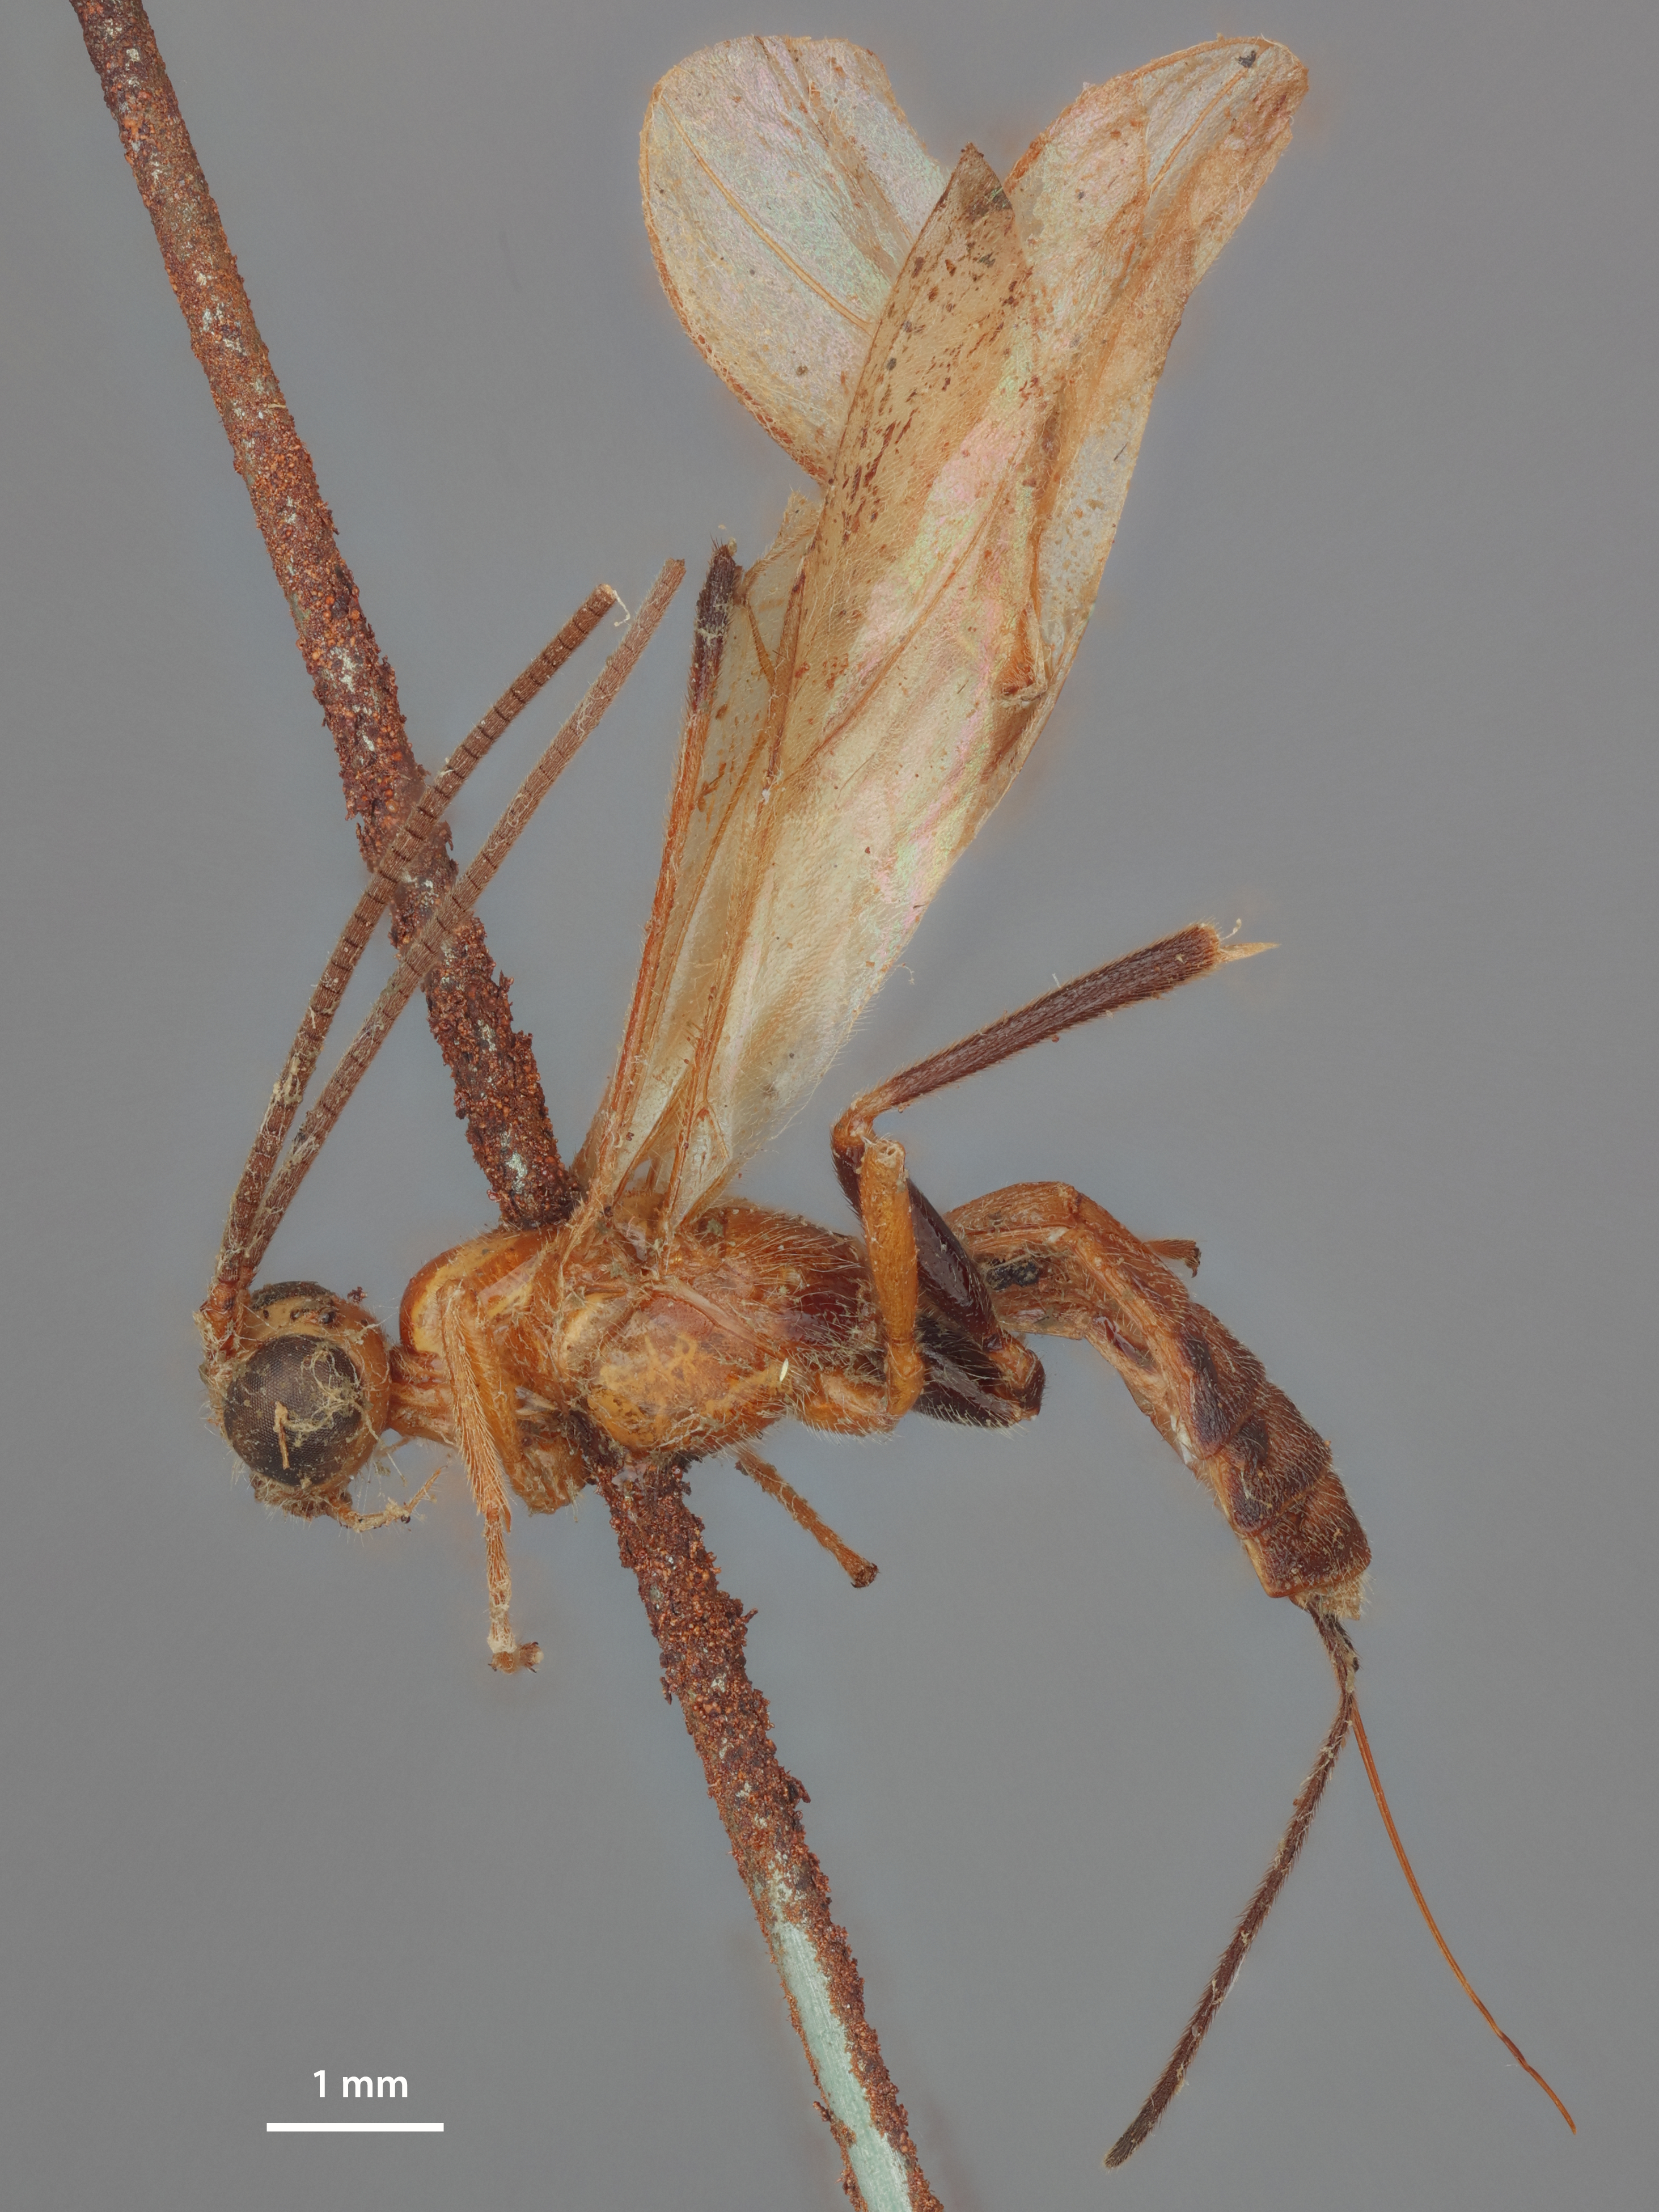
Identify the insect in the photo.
Aphrastobracon sinuatus
